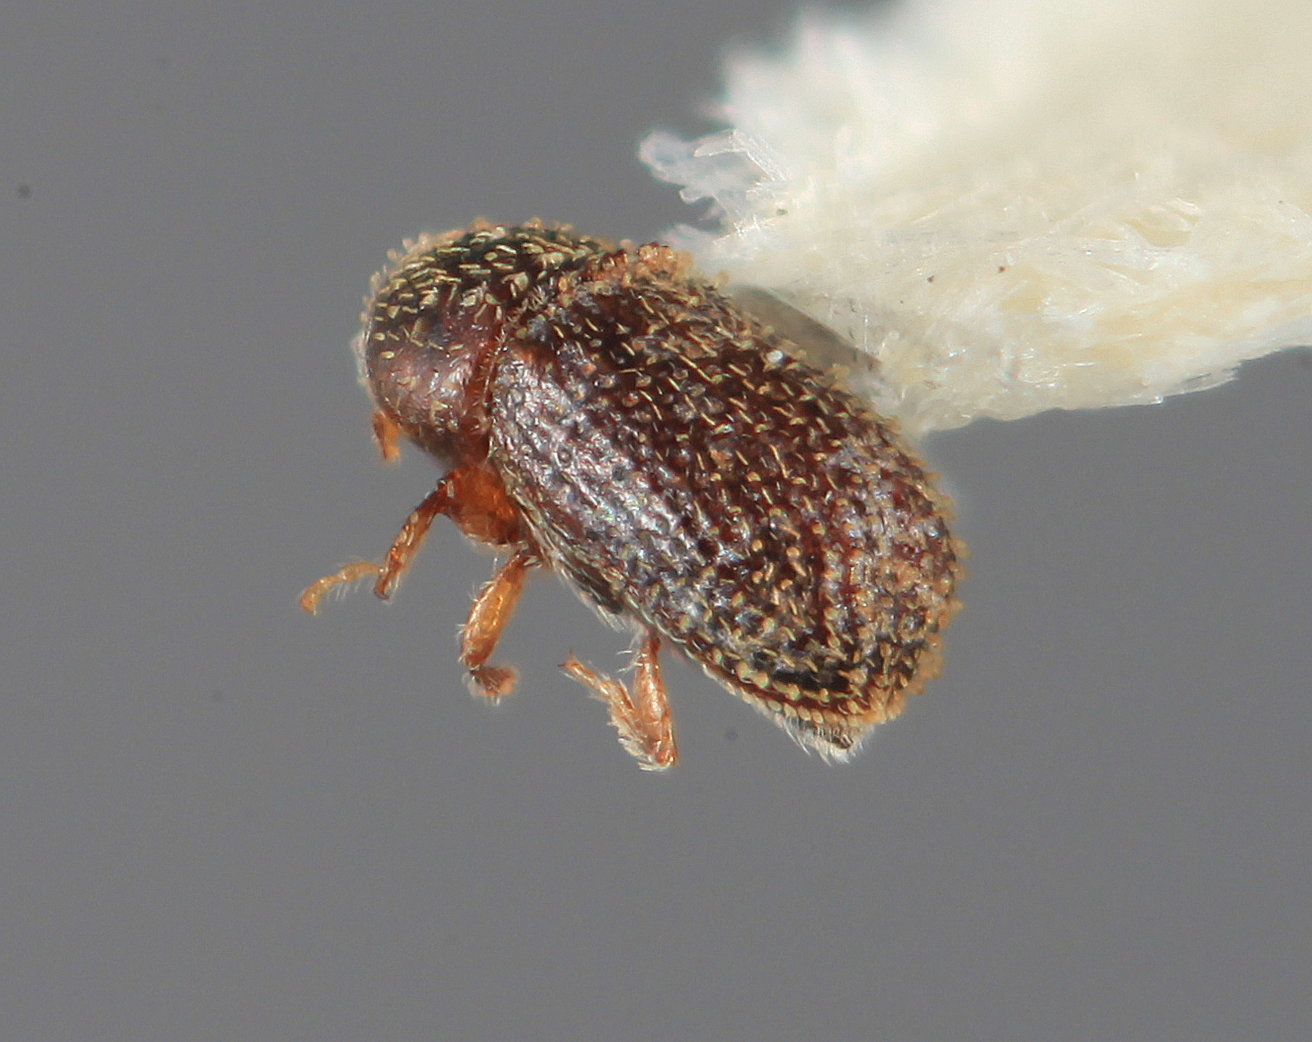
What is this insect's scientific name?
Liparthrum thevetiae
